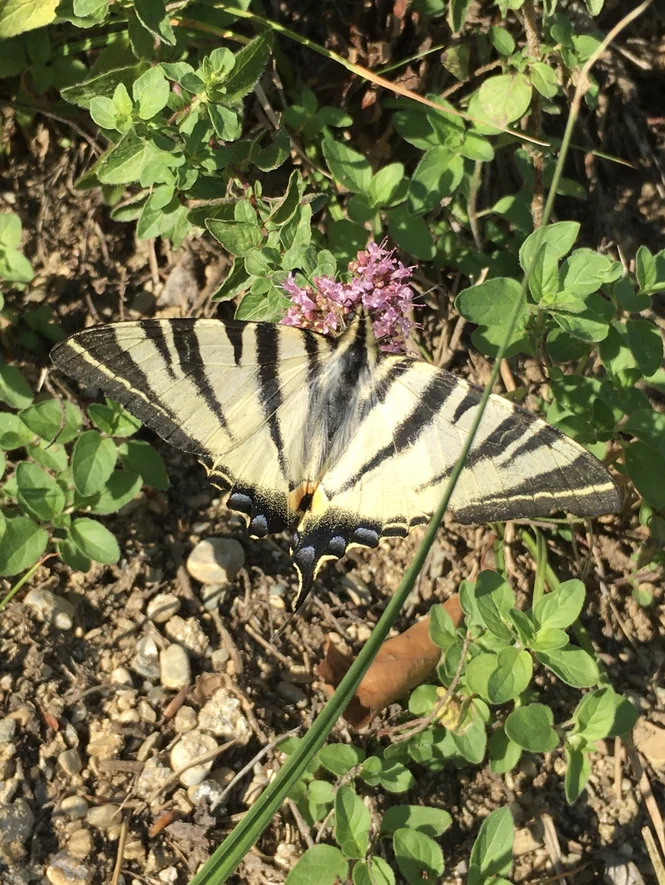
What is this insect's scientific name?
Iphiclides podalirius
